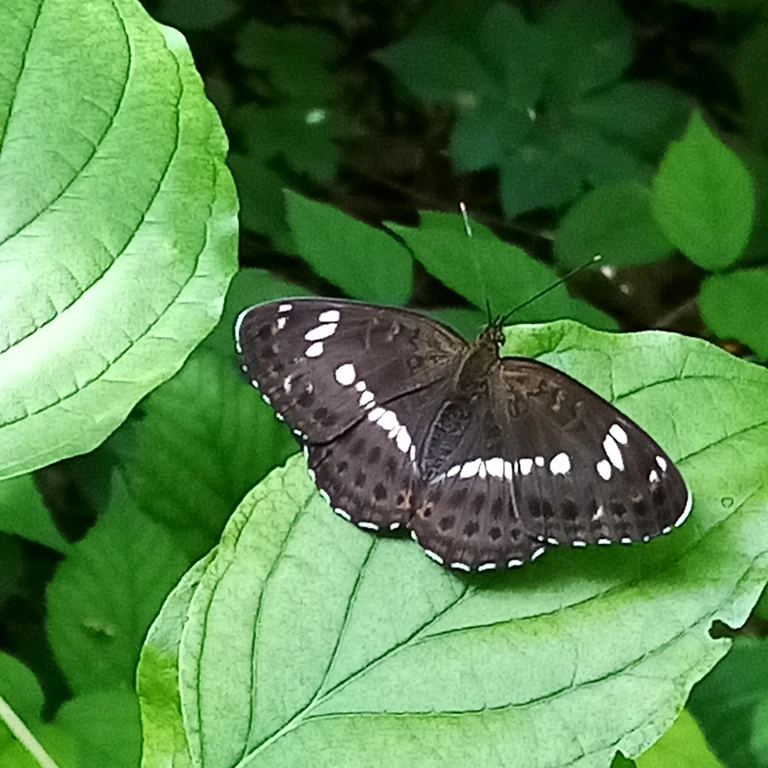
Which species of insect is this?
Limenitis camilla (also Ladoga camilla)
